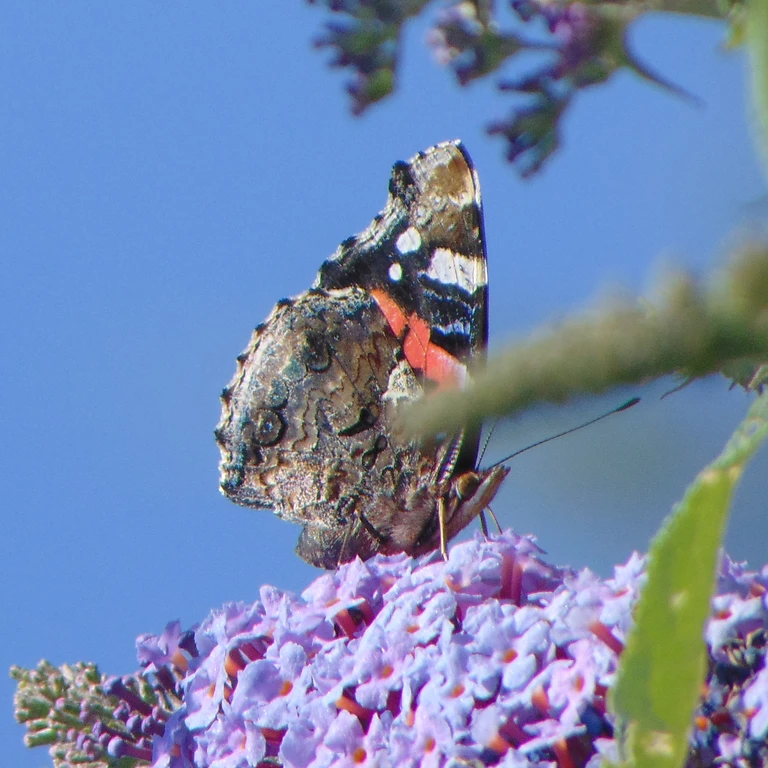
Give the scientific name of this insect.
Vanessa atalanta
